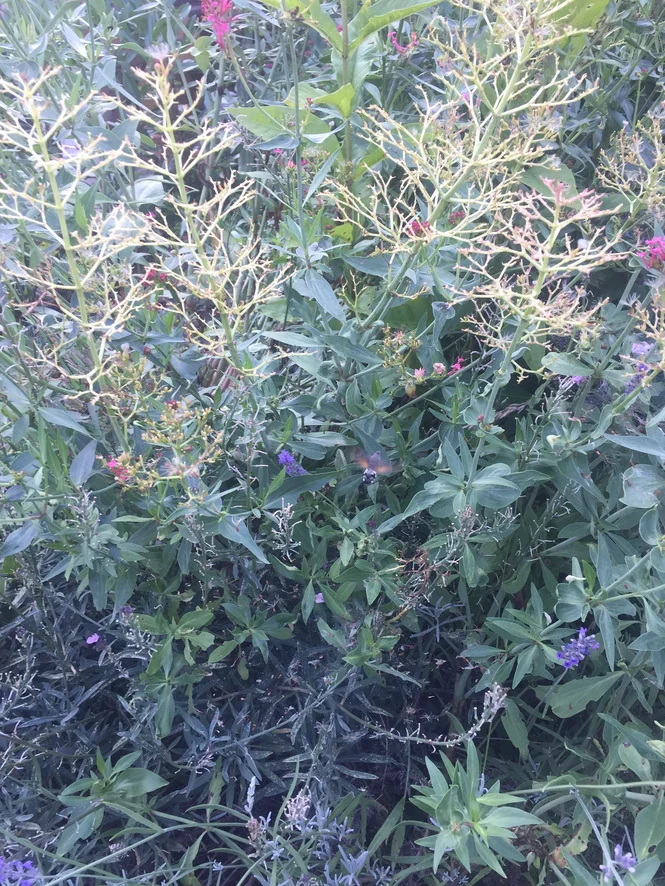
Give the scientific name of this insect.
Macroglossum stellatarum
